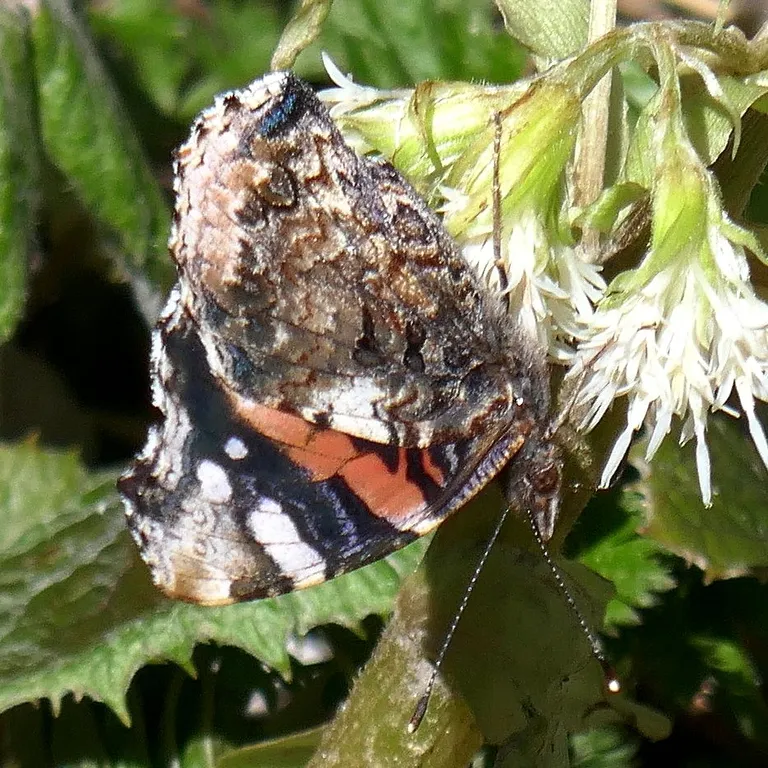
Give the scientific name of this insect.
Vanessa atalanta
